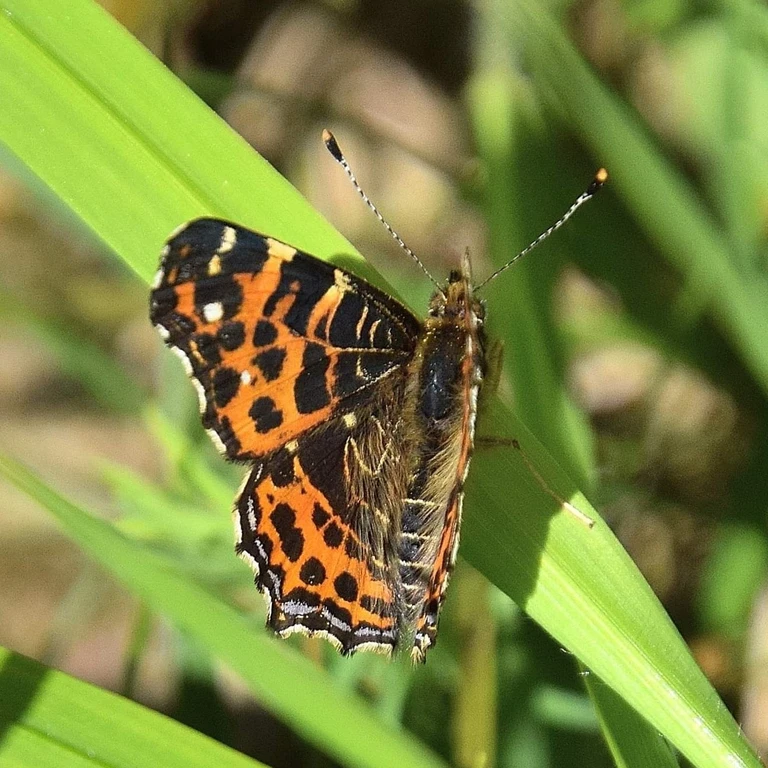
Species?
Araschnia levana
